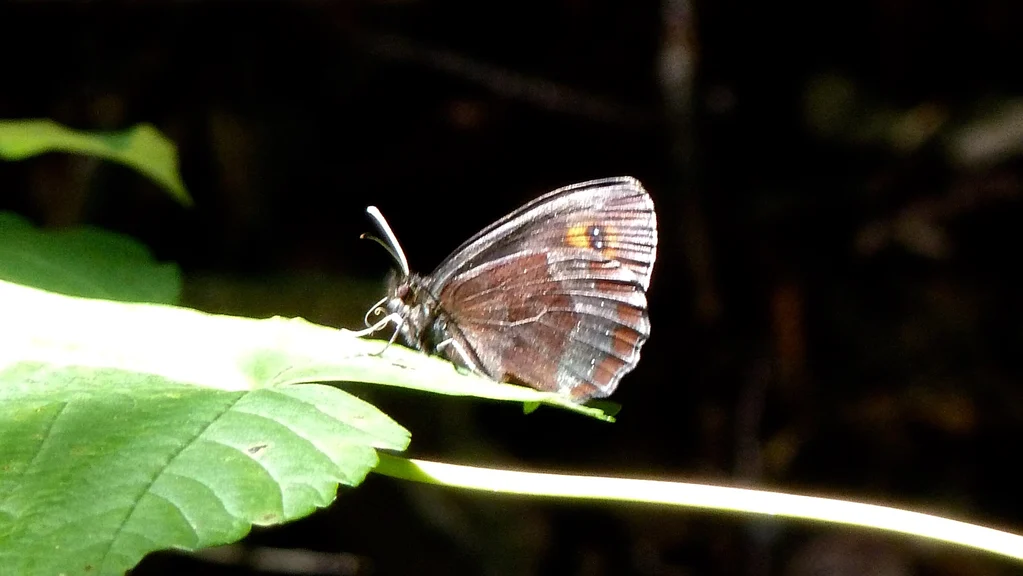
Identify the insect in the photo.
Erebia aethiops
